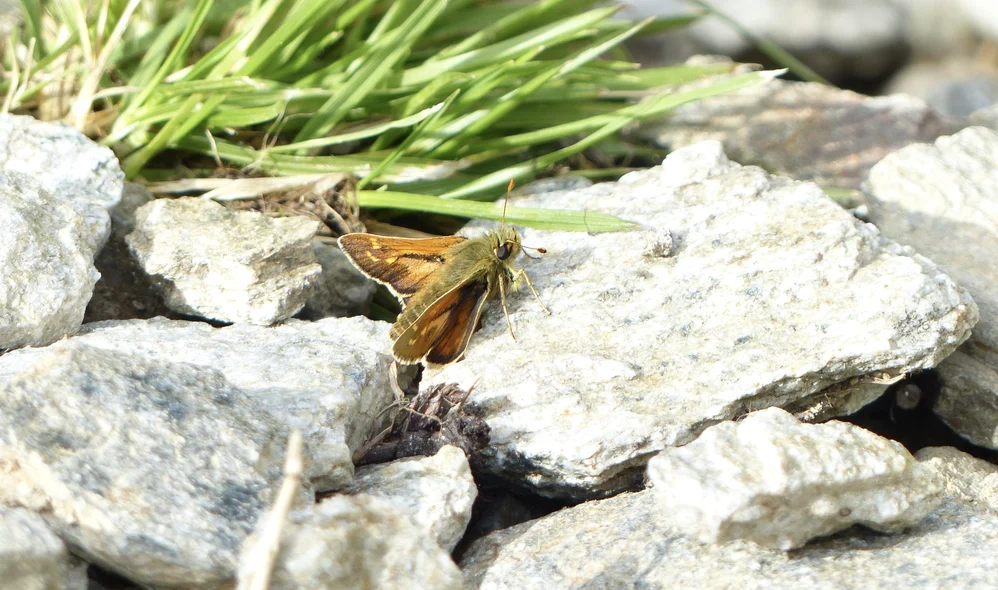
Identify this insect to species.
Hesperia comma
